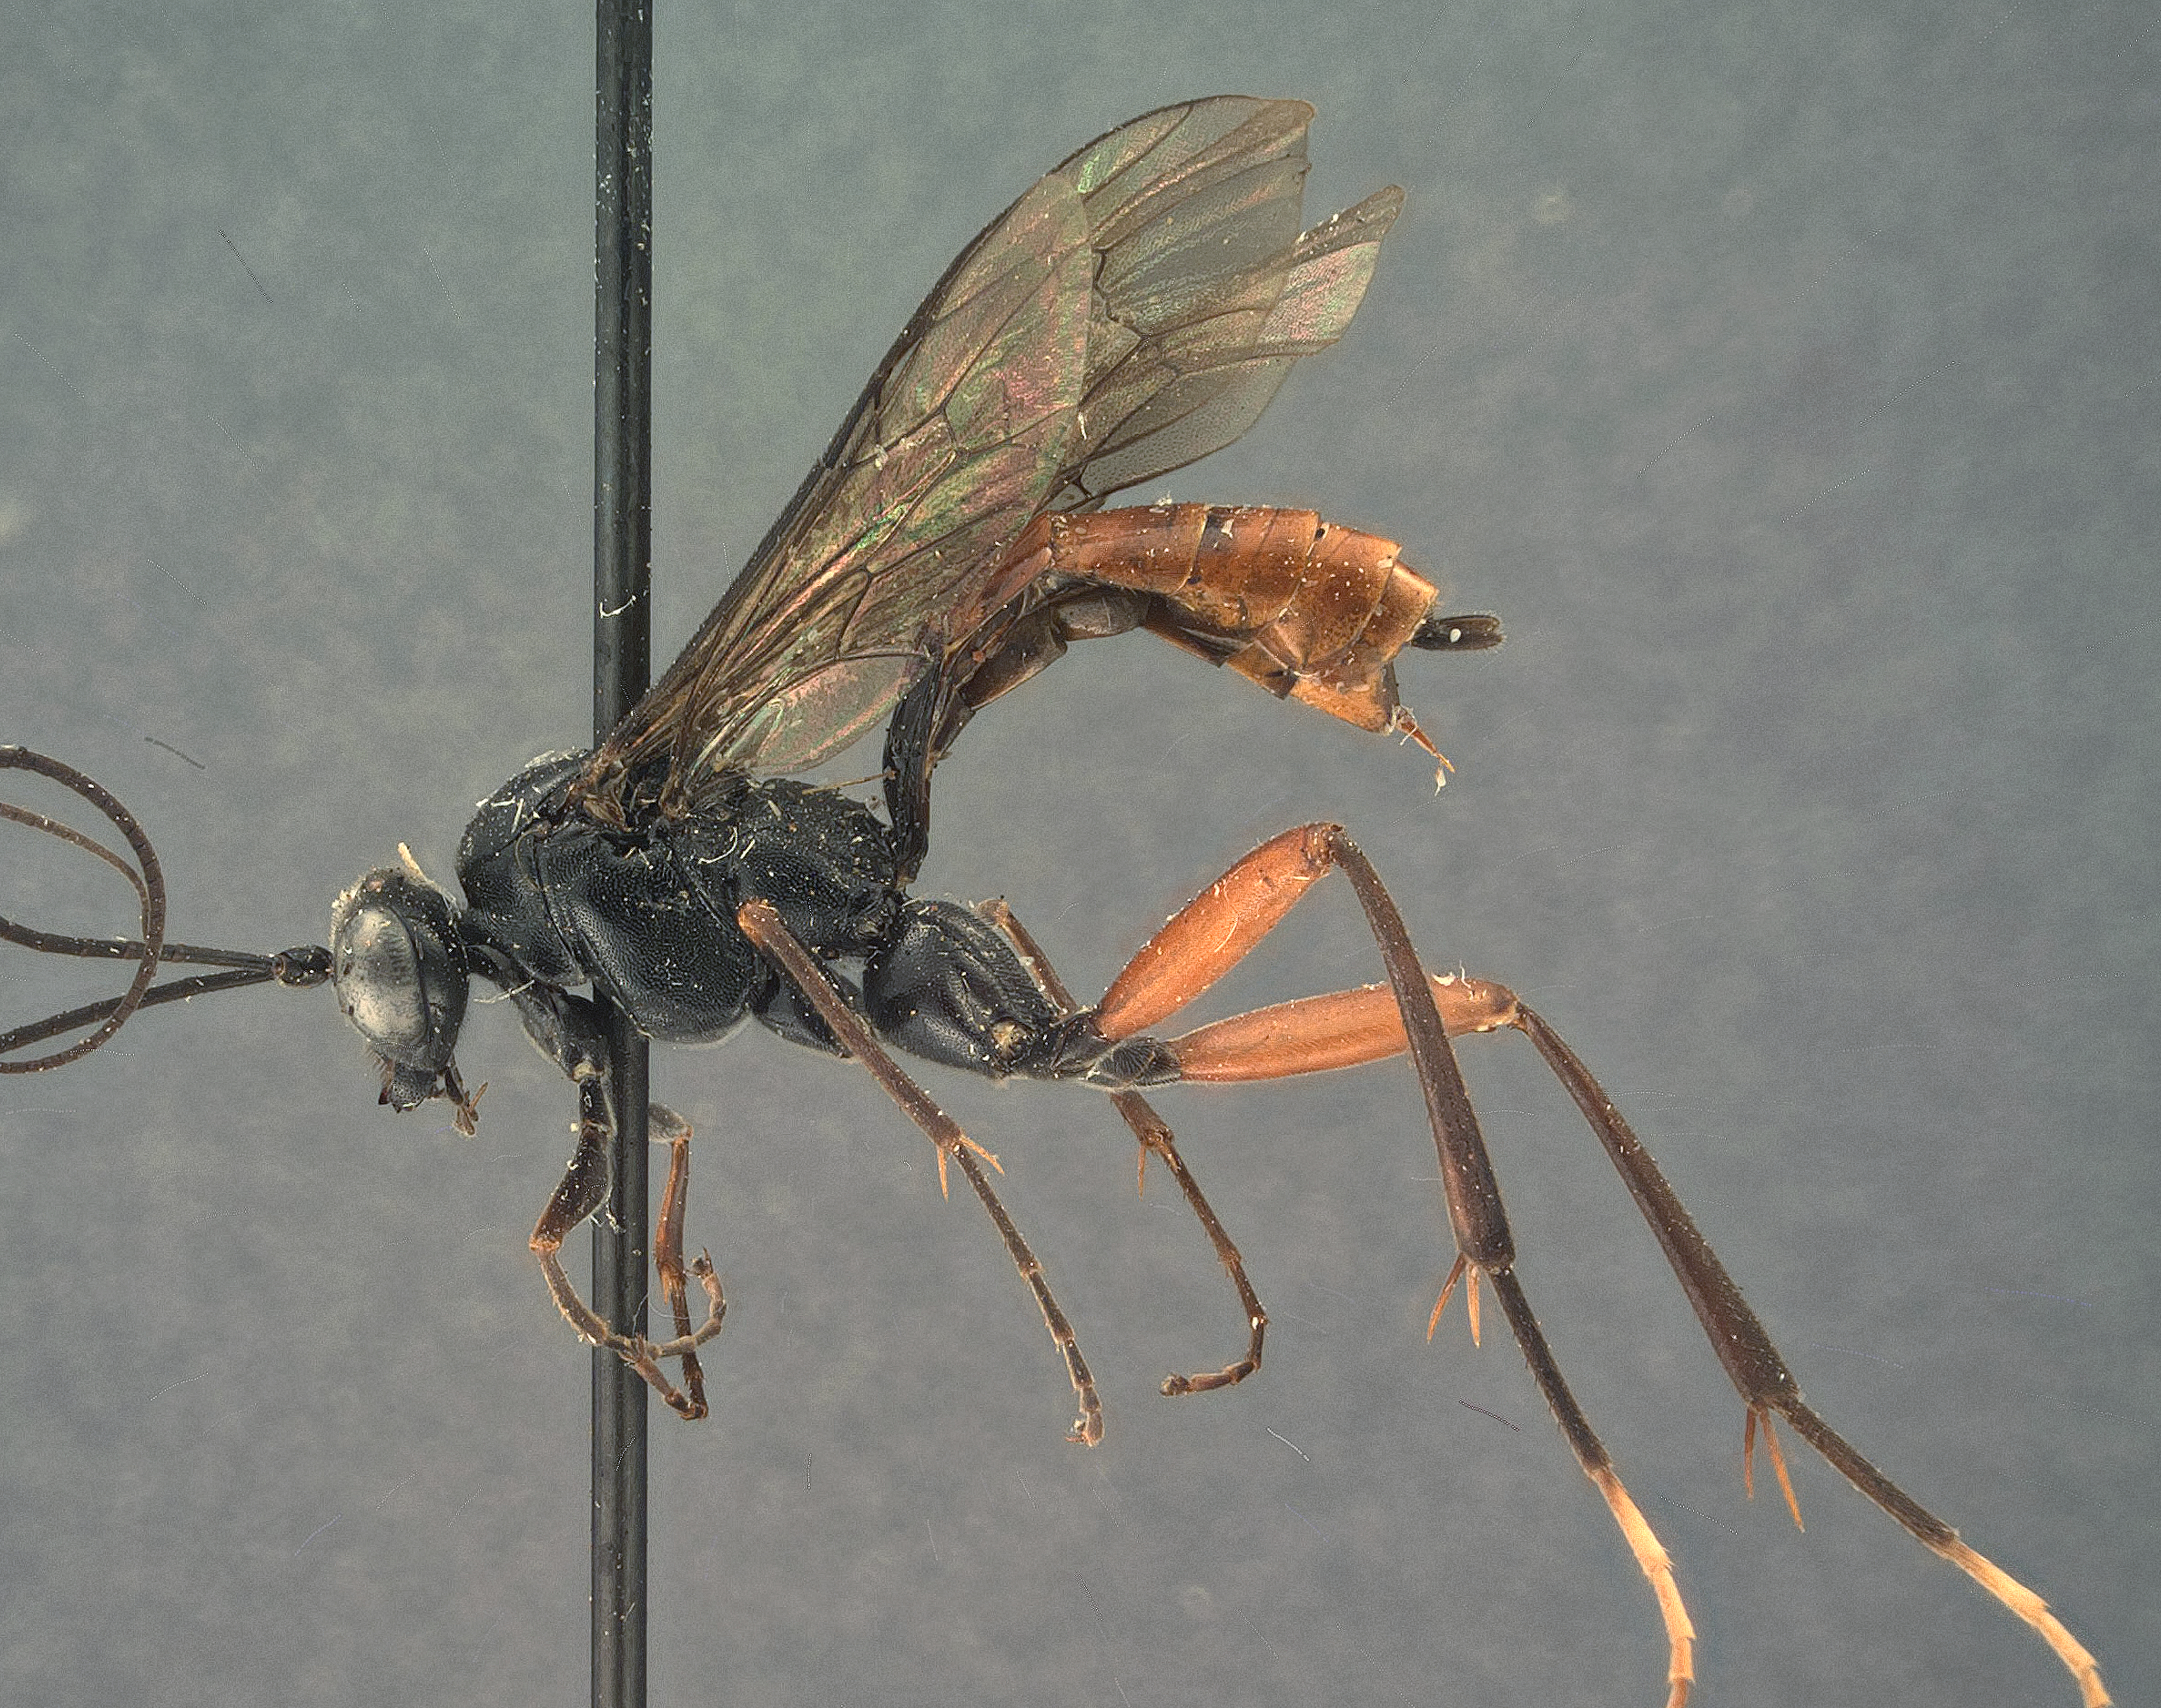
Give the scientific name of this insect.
Exetastes nigribasis
